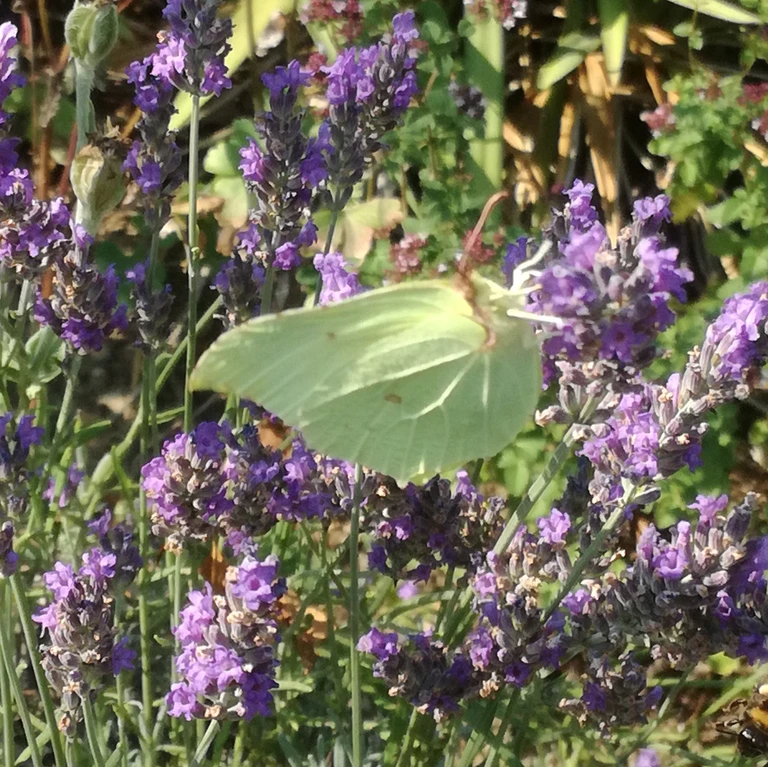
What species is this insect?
Gonepteryx rhamni
